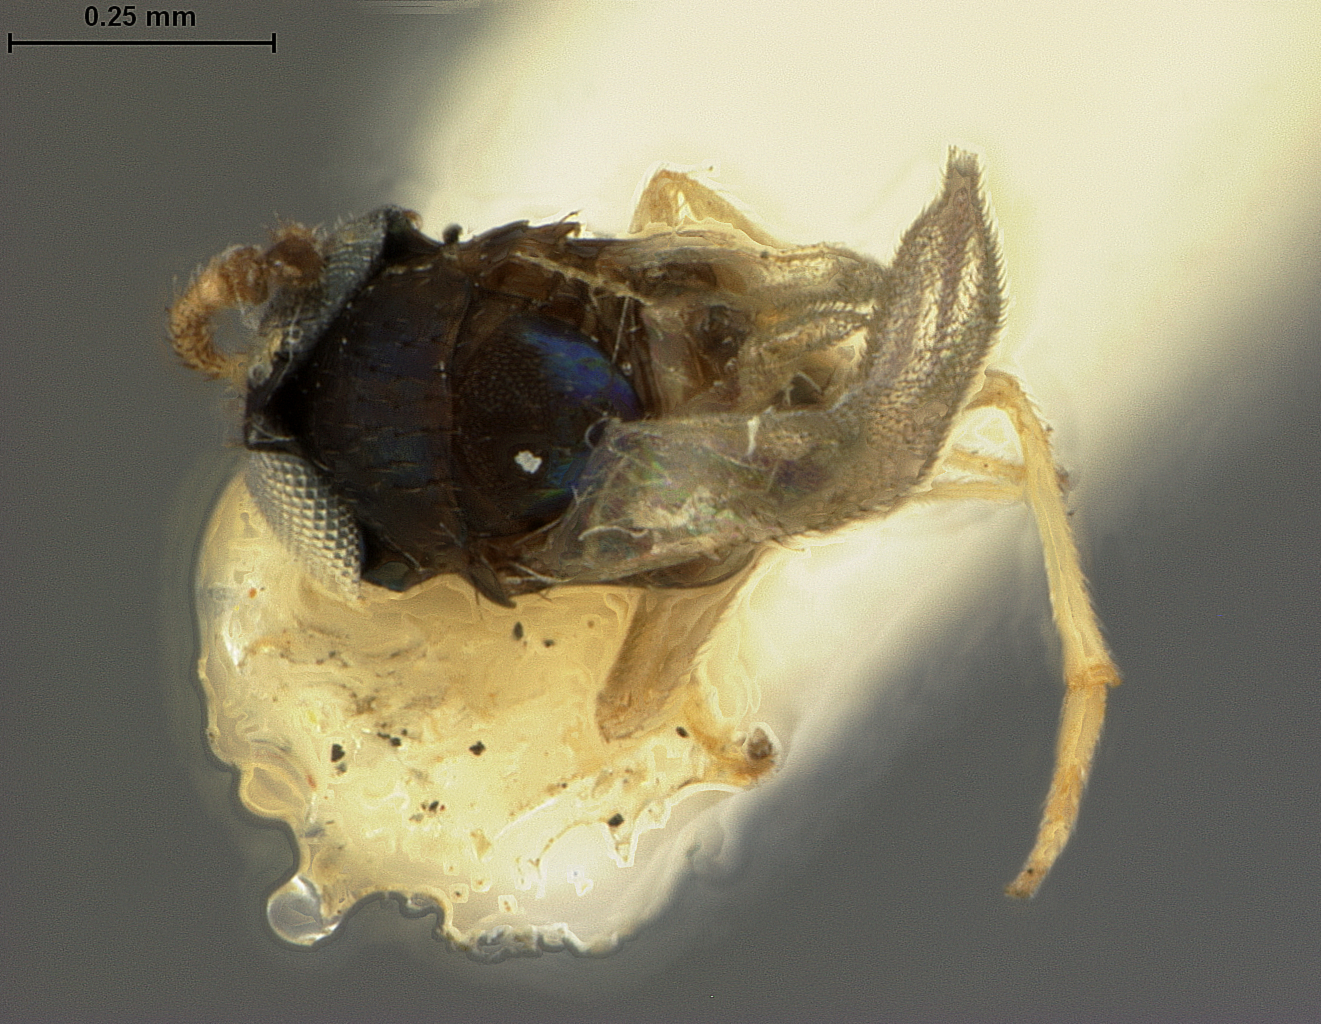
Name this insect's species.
Ooencyrtus papilionis
